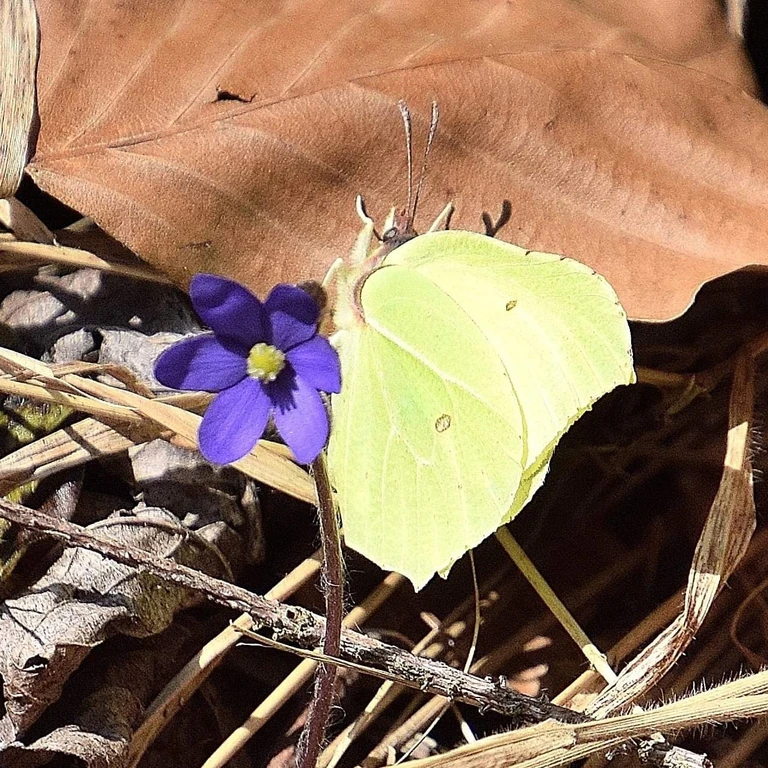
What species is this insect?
Gonepteryx rhamni
